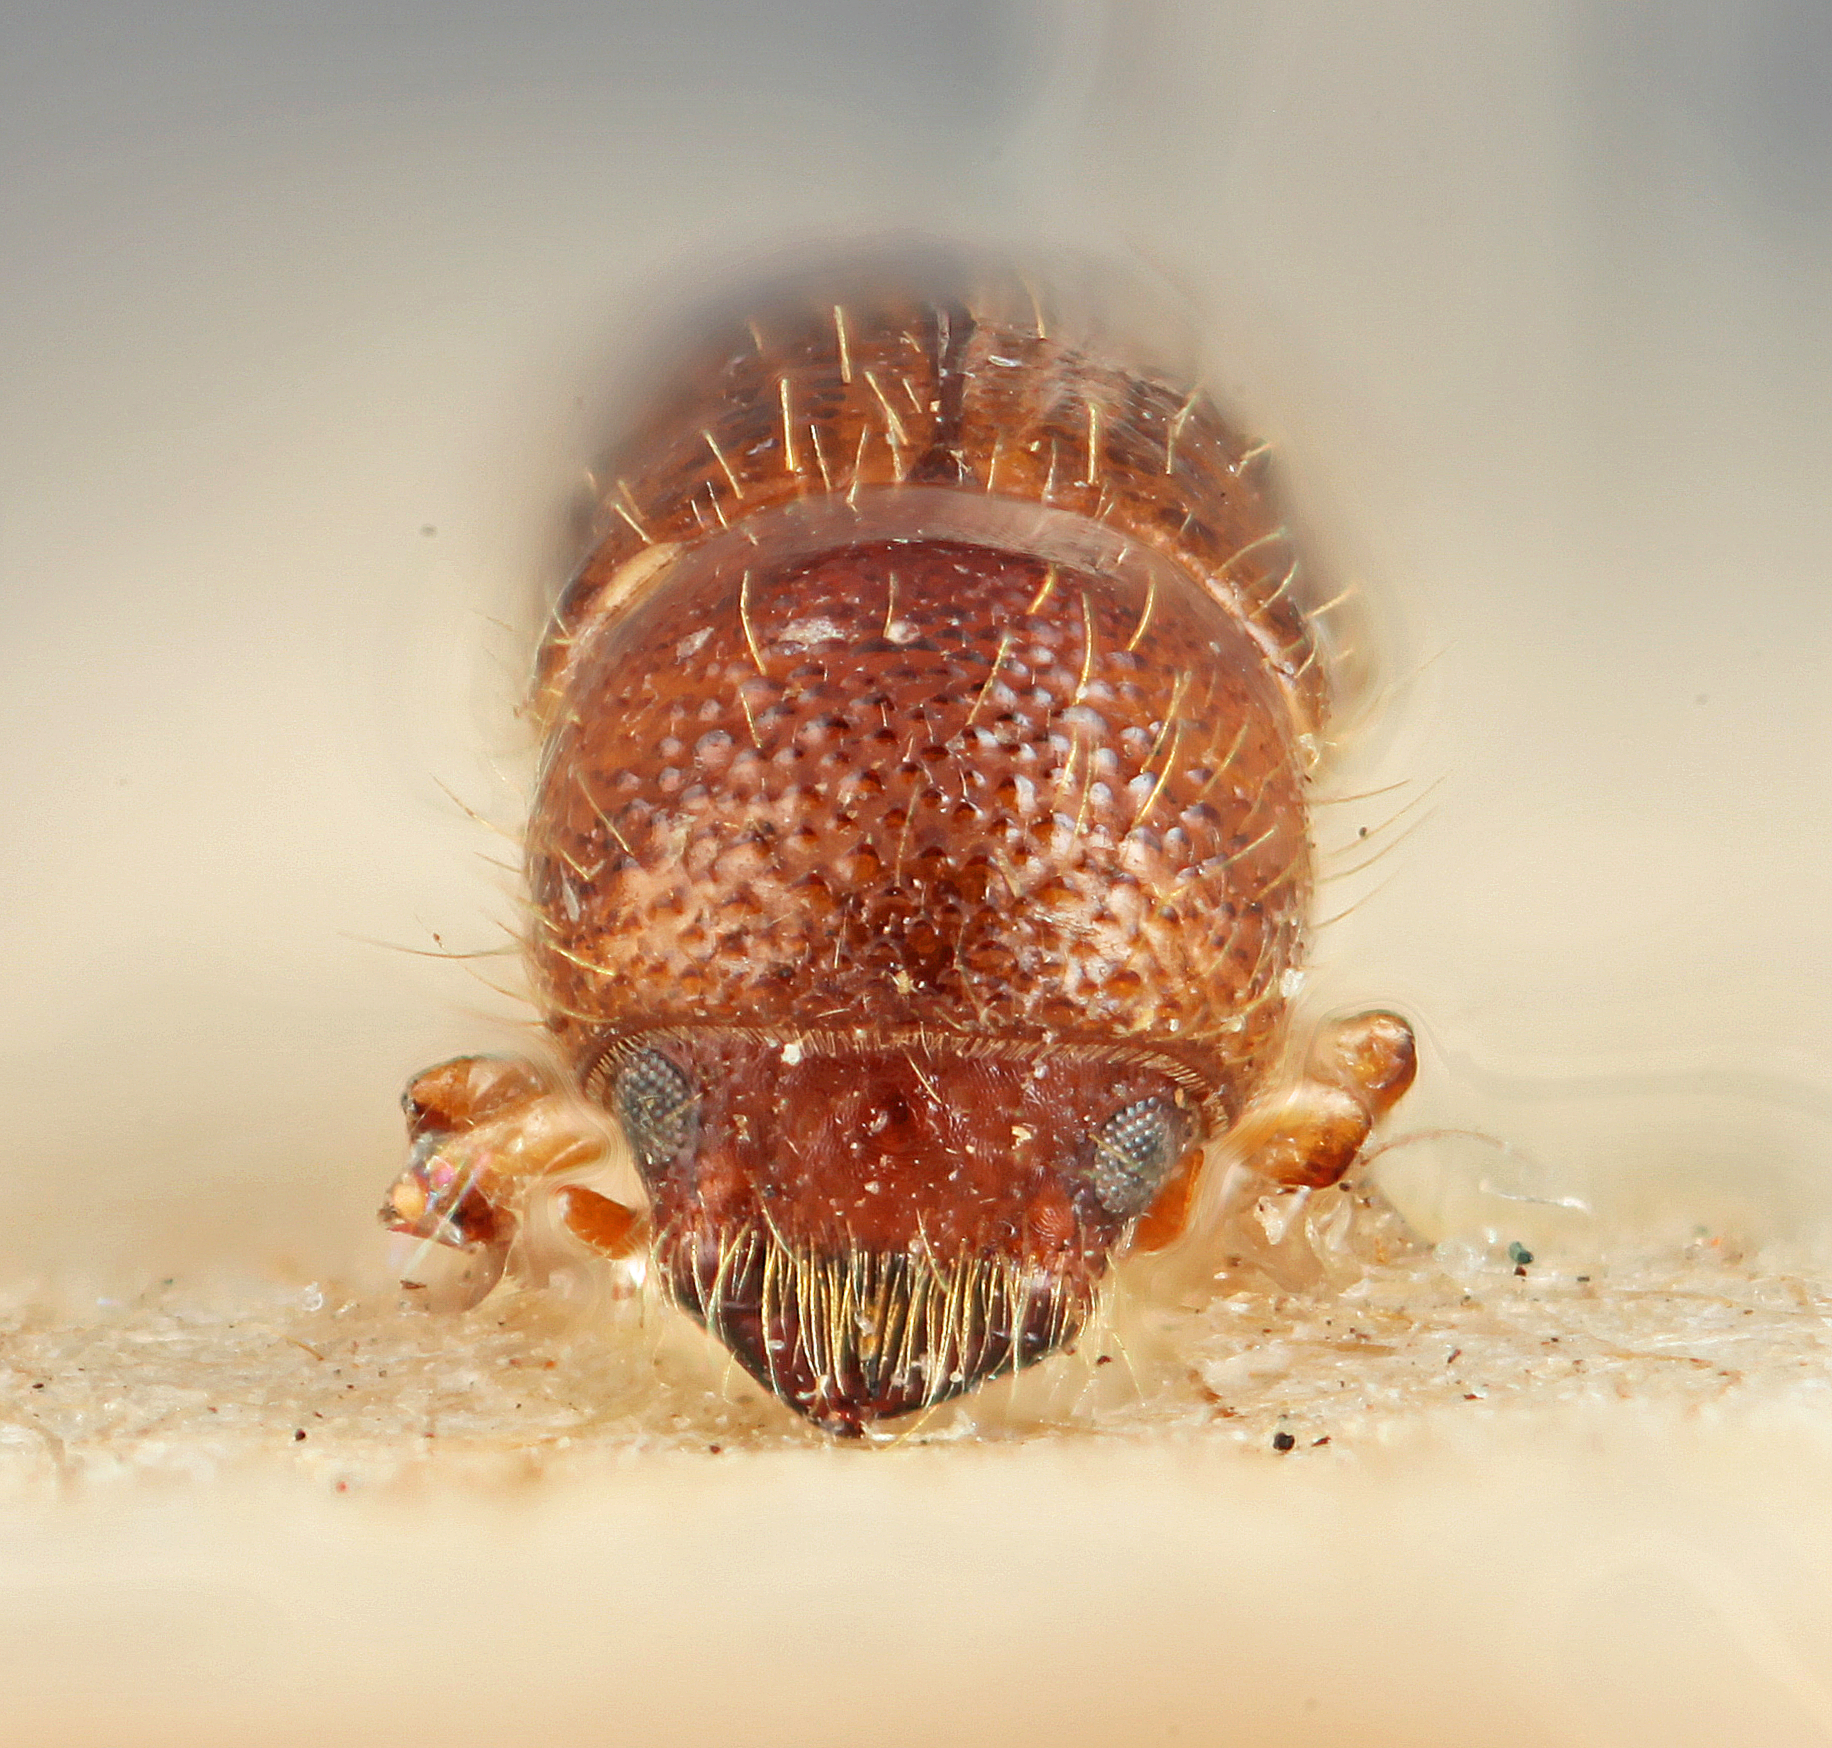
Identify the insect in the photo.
Xyleborus bolivianus
